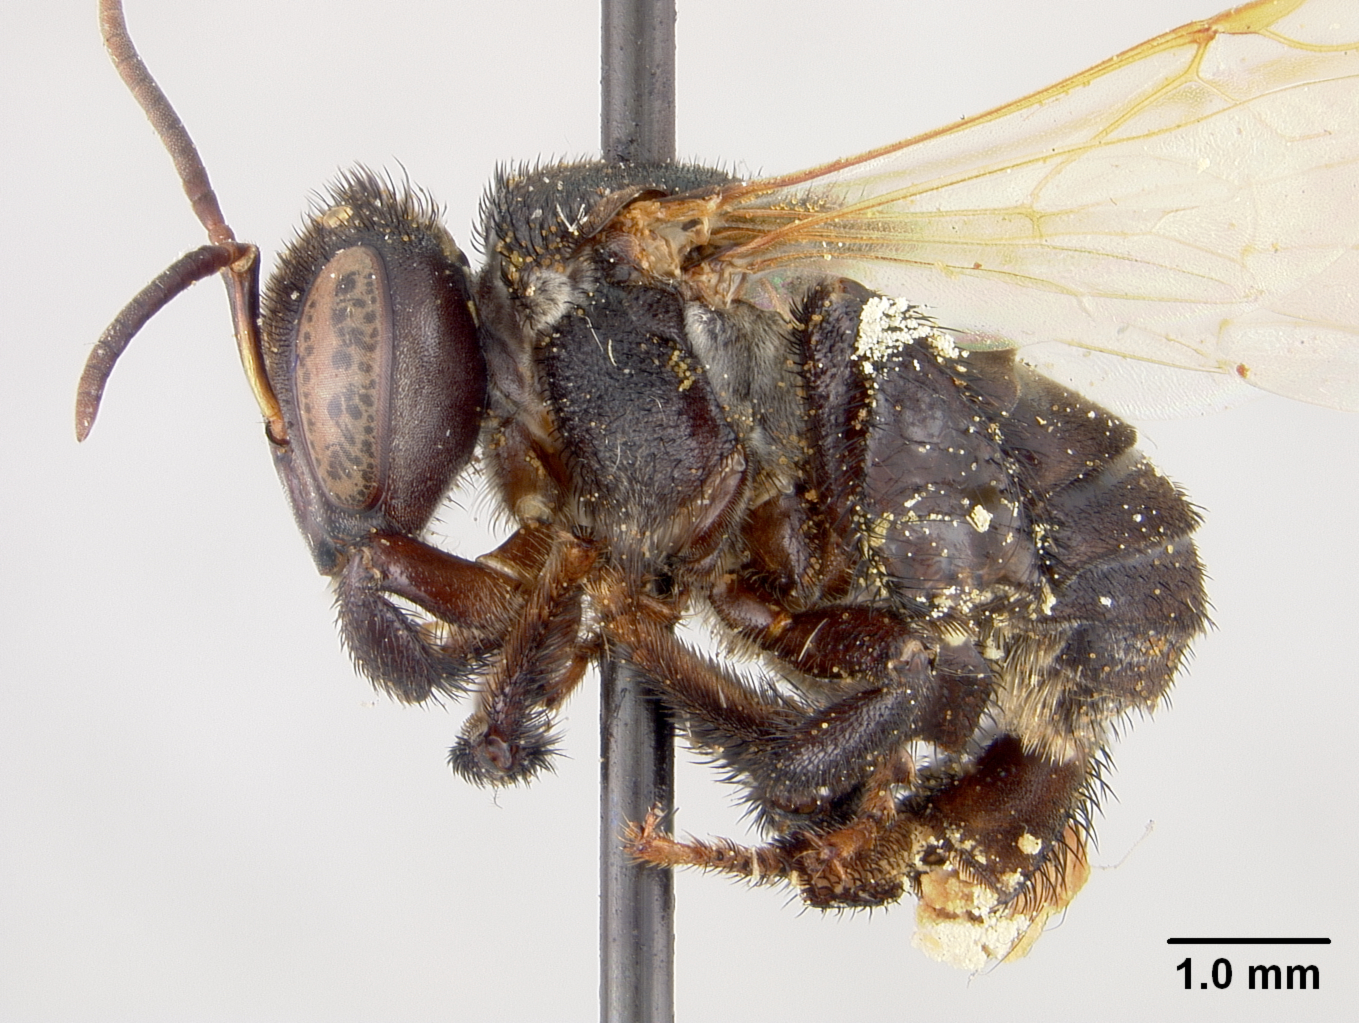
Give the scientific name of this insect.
Trigona pachysoma
